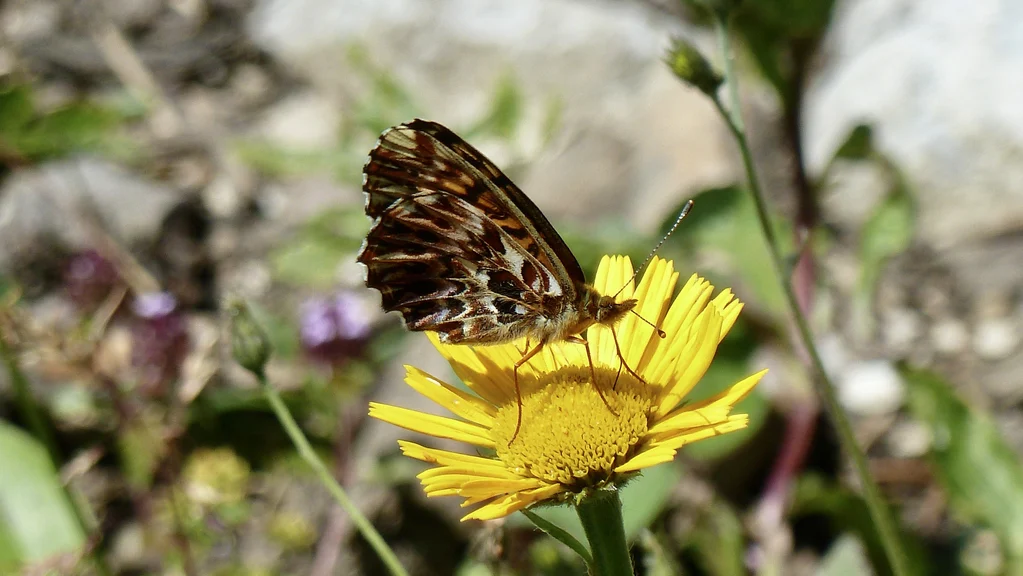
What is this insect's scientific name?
Boloria titania
